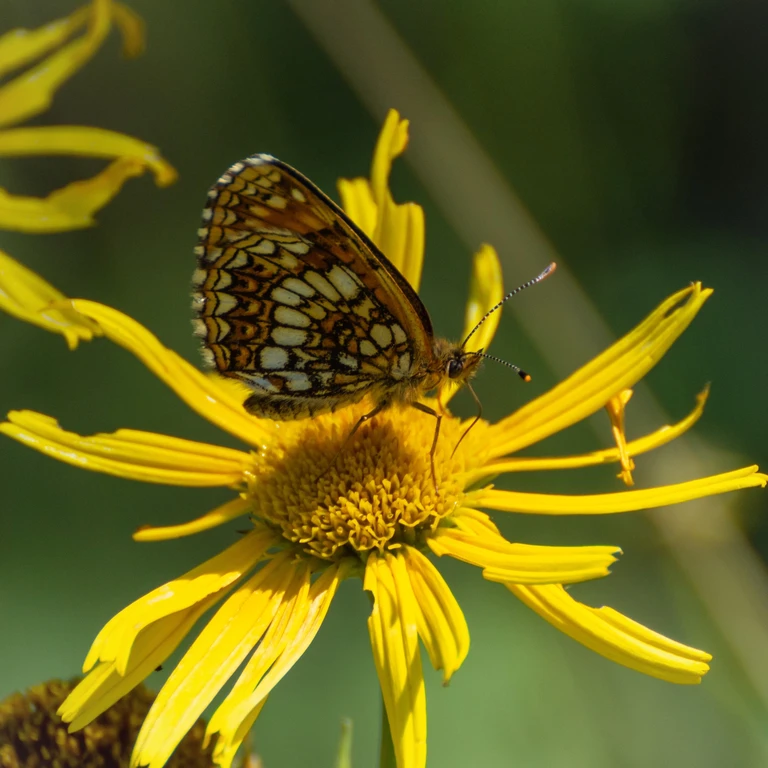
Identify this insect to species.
Melitaea diamina
